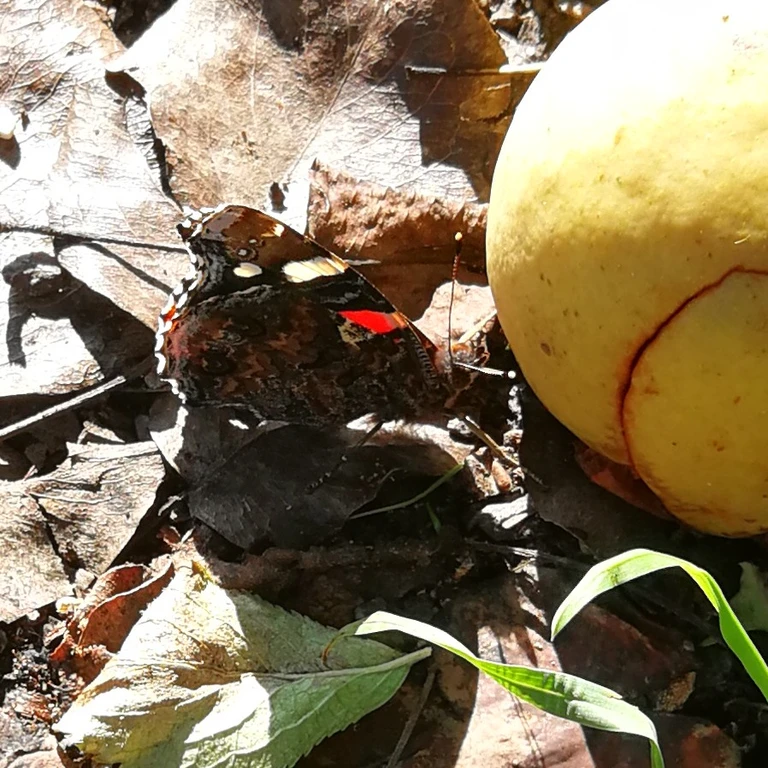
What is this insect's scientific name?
Vanessa atalanta
